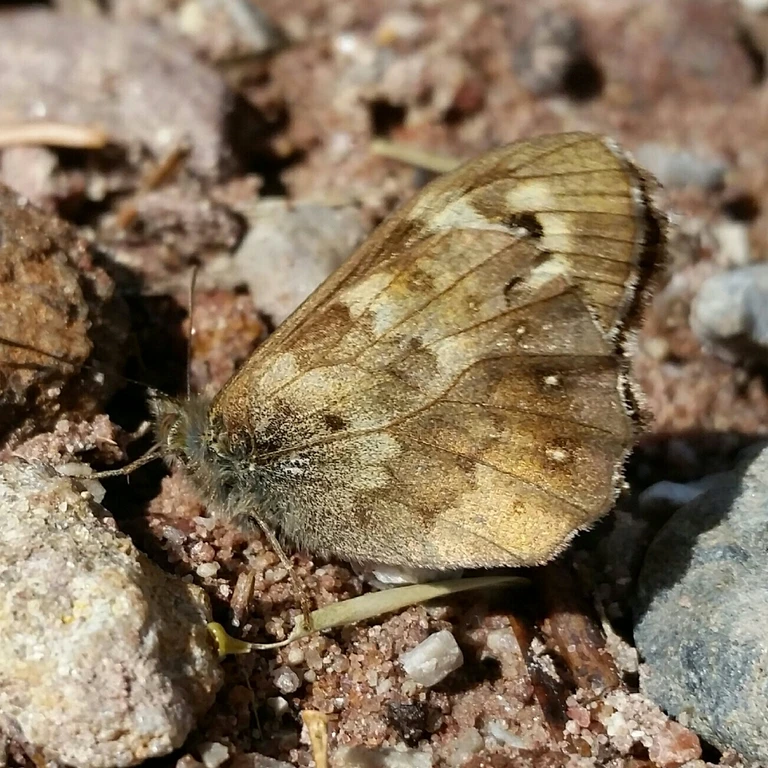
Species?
Pararge aegeria
